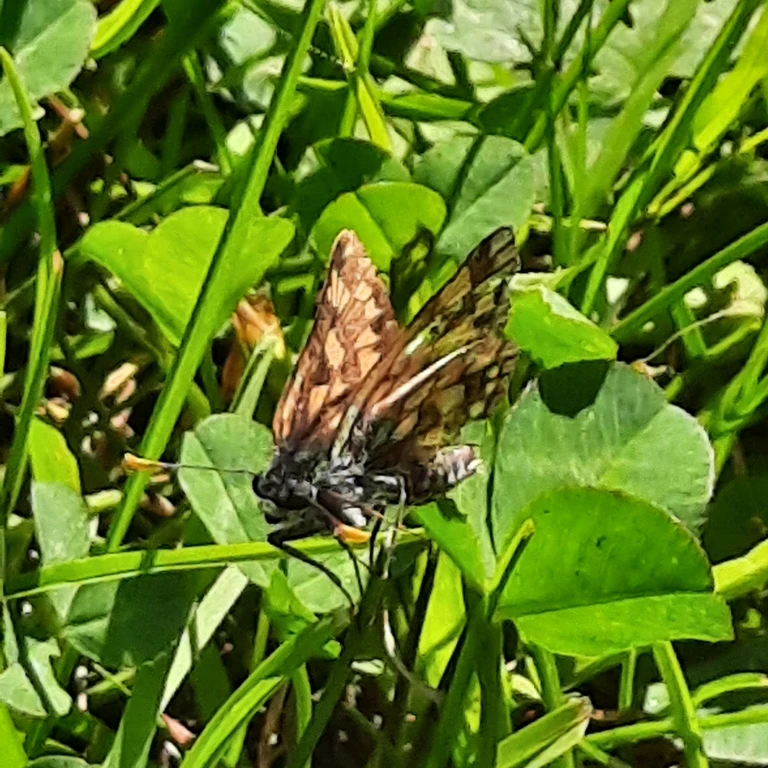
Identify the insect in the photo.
Carterocephalus palaemon
